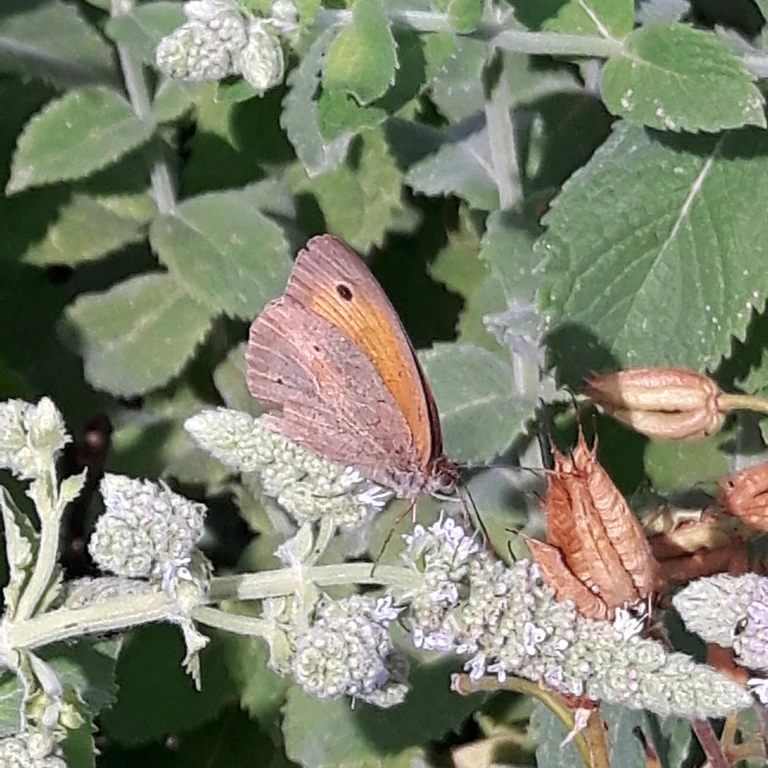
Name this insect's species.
Maniola jurtina
